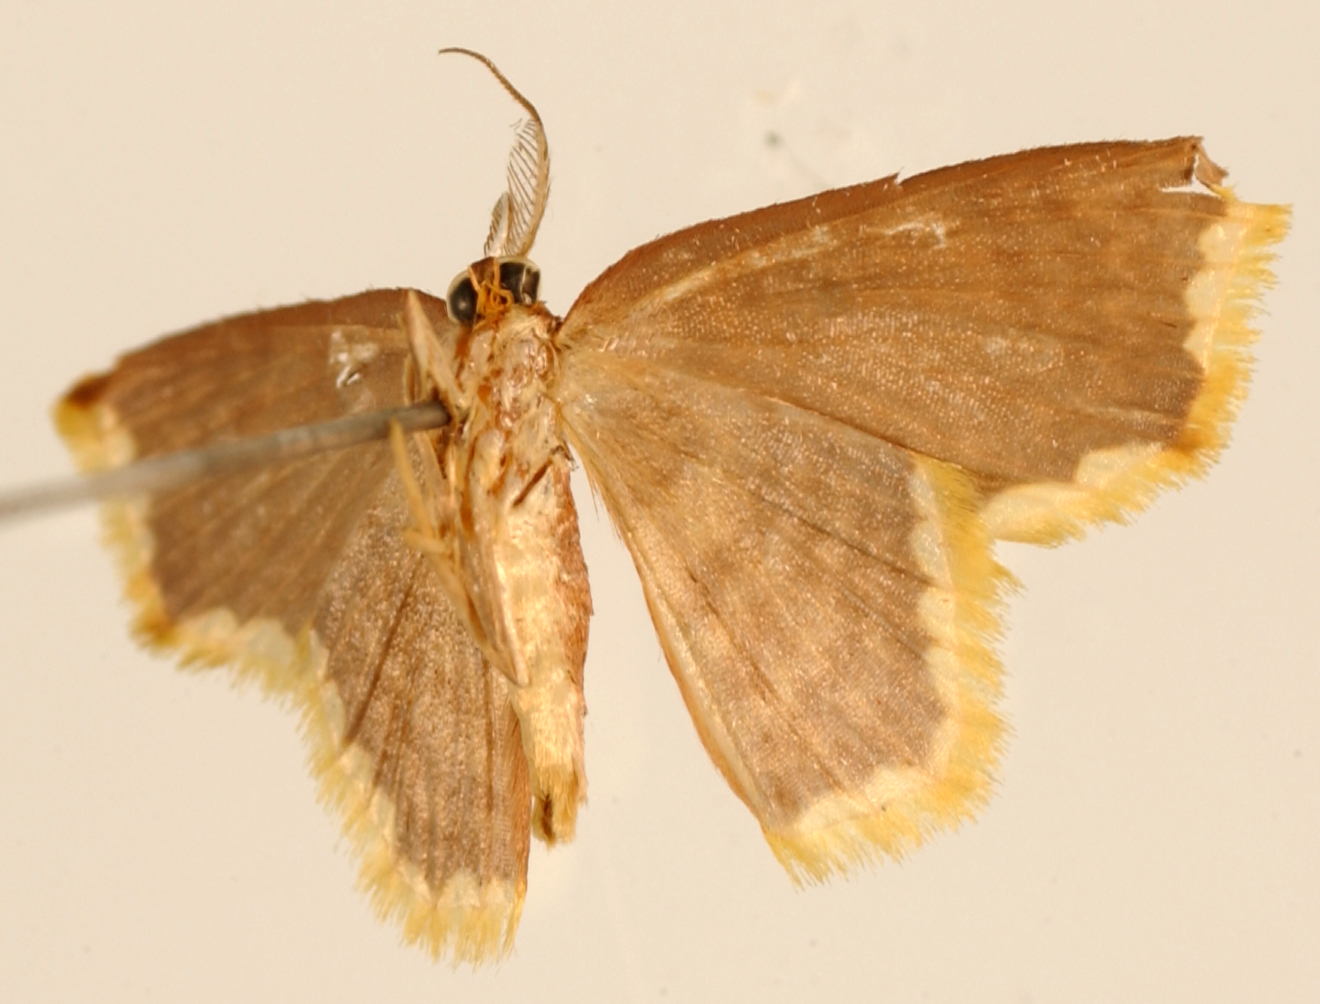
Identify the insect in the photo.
Amaurinia thetisaria
